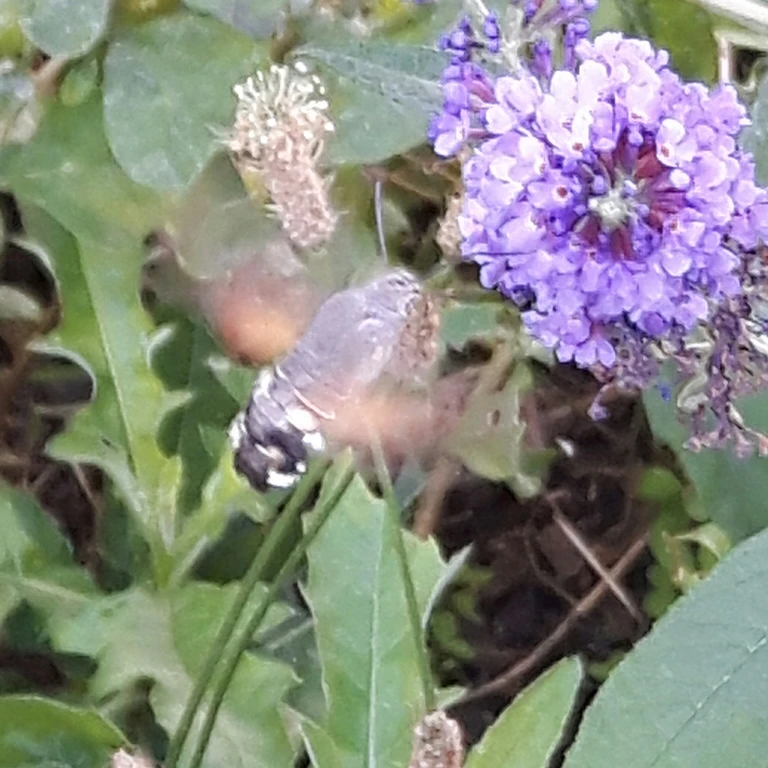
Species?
Macroglossum stellatarum
